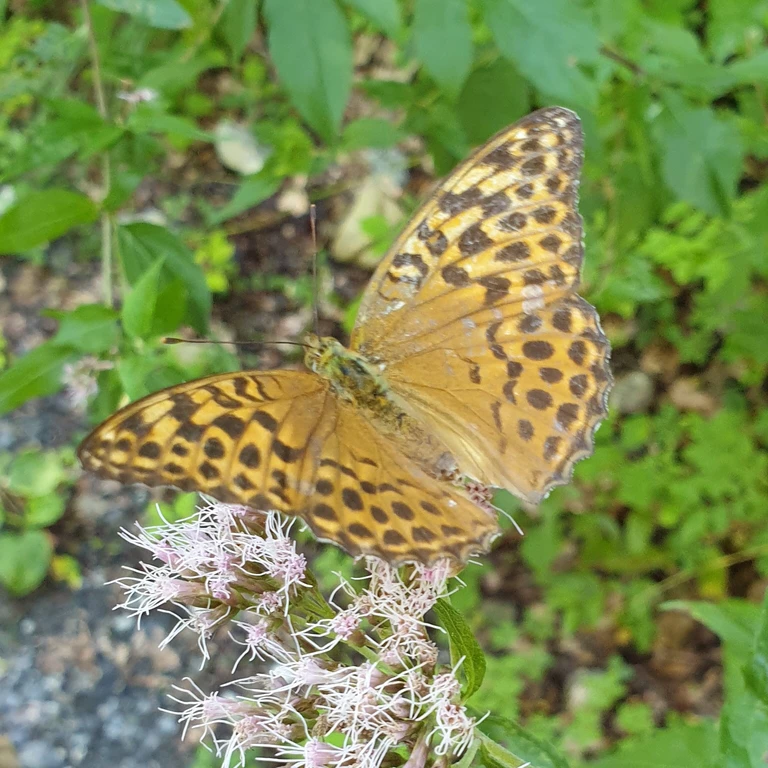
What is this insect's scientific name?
Argynnis paphia
